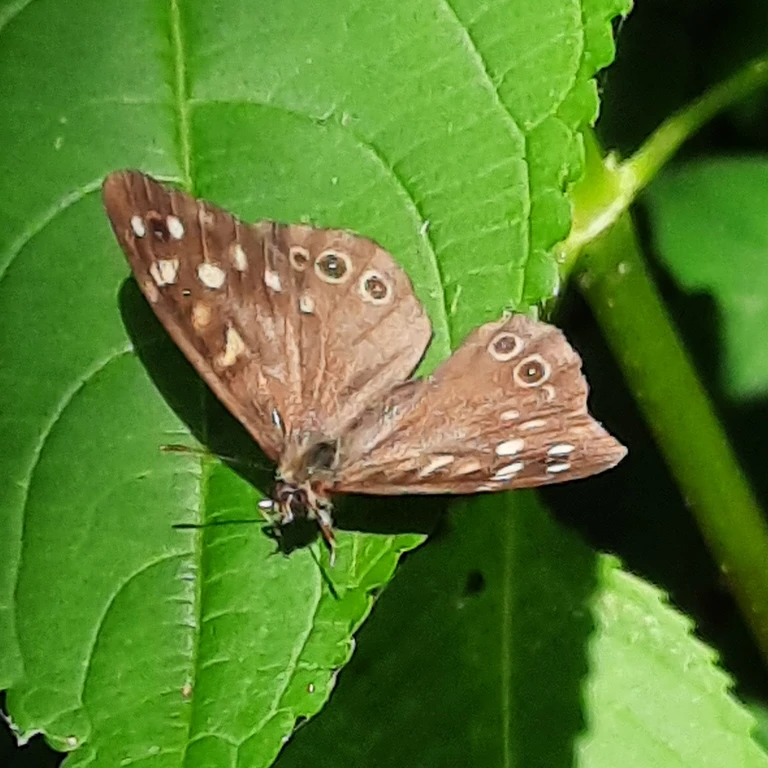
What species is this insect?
Pararge aegeria
